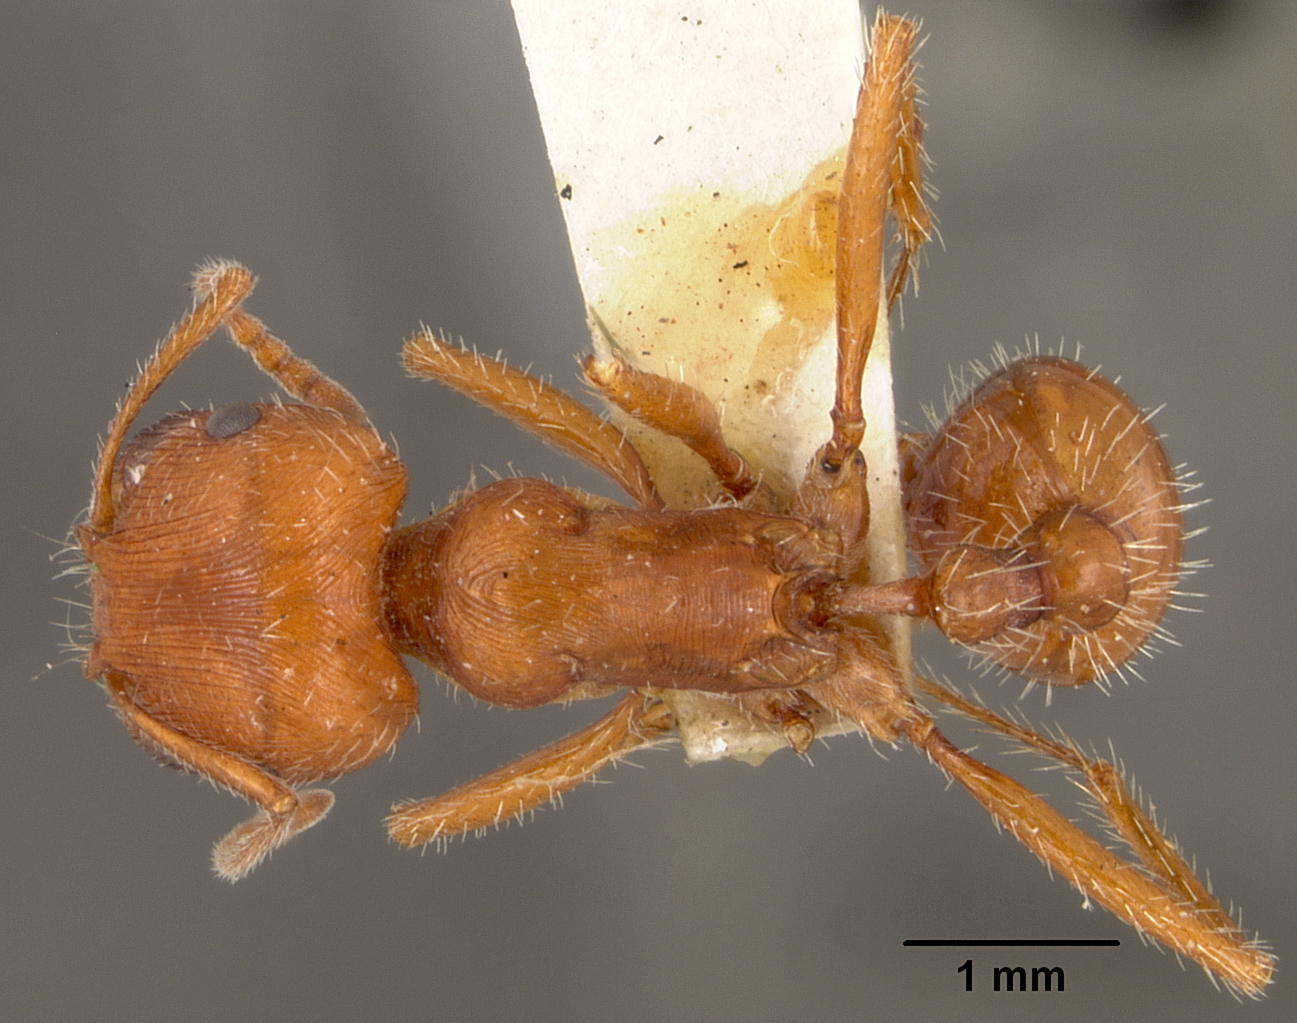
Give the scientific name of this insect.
Pogonomyrmex occidentalis
